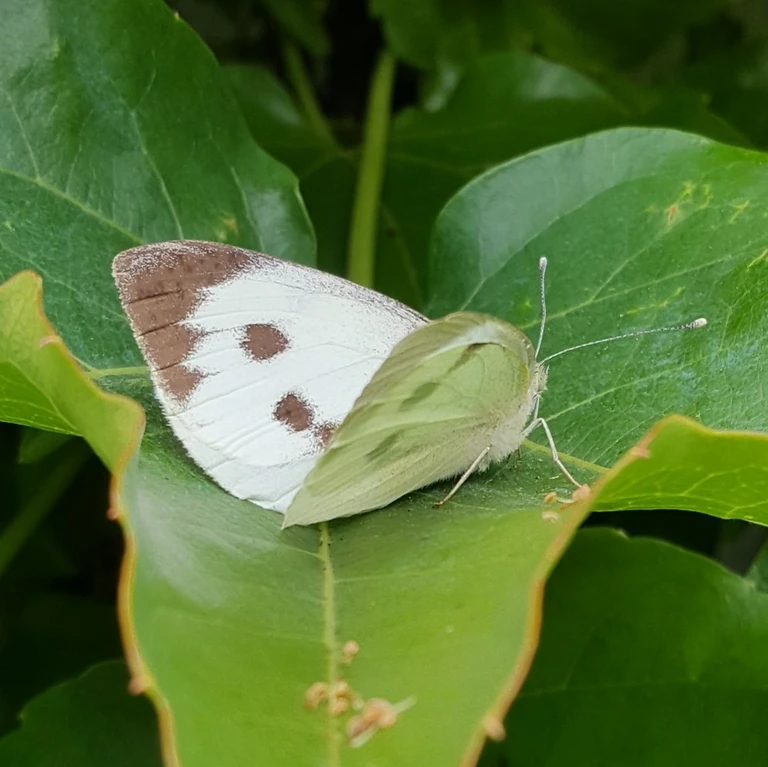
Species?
Pieris brassicae
